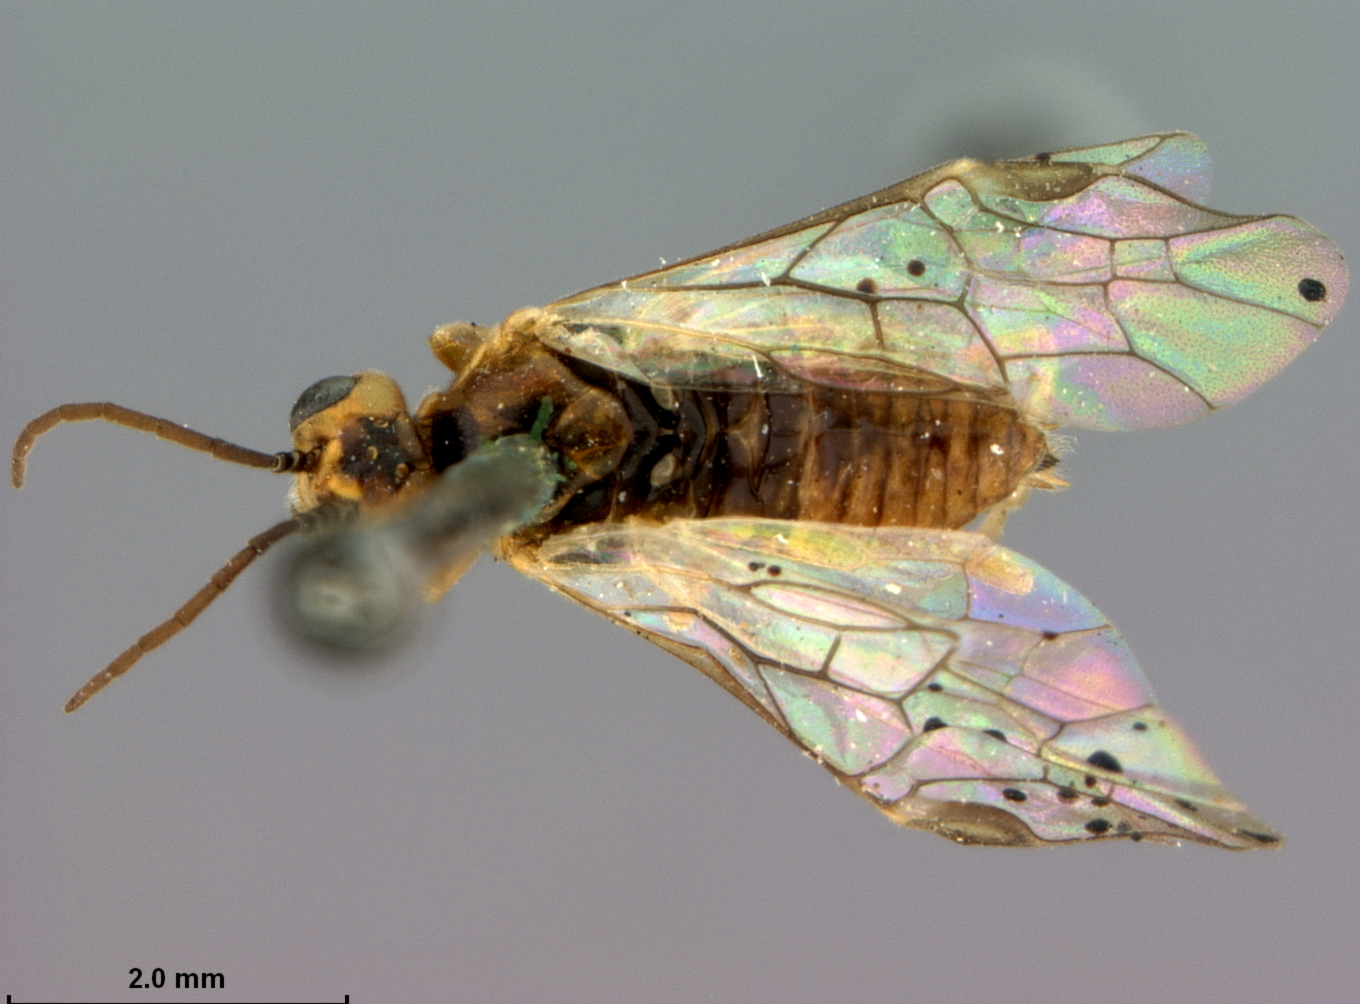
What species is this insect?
Pontania resinicola
